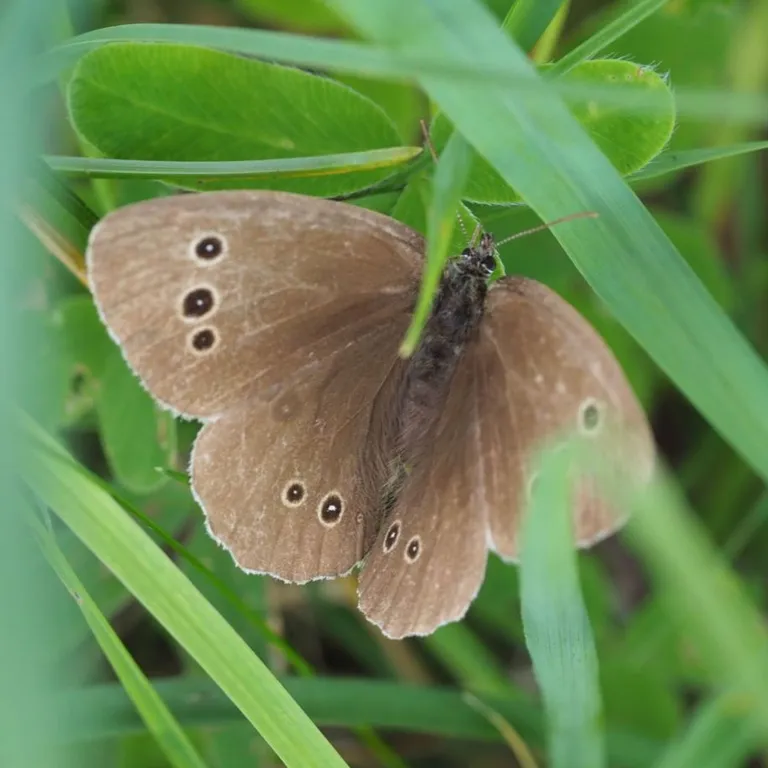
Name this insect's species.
Aphantopus hyperantus
